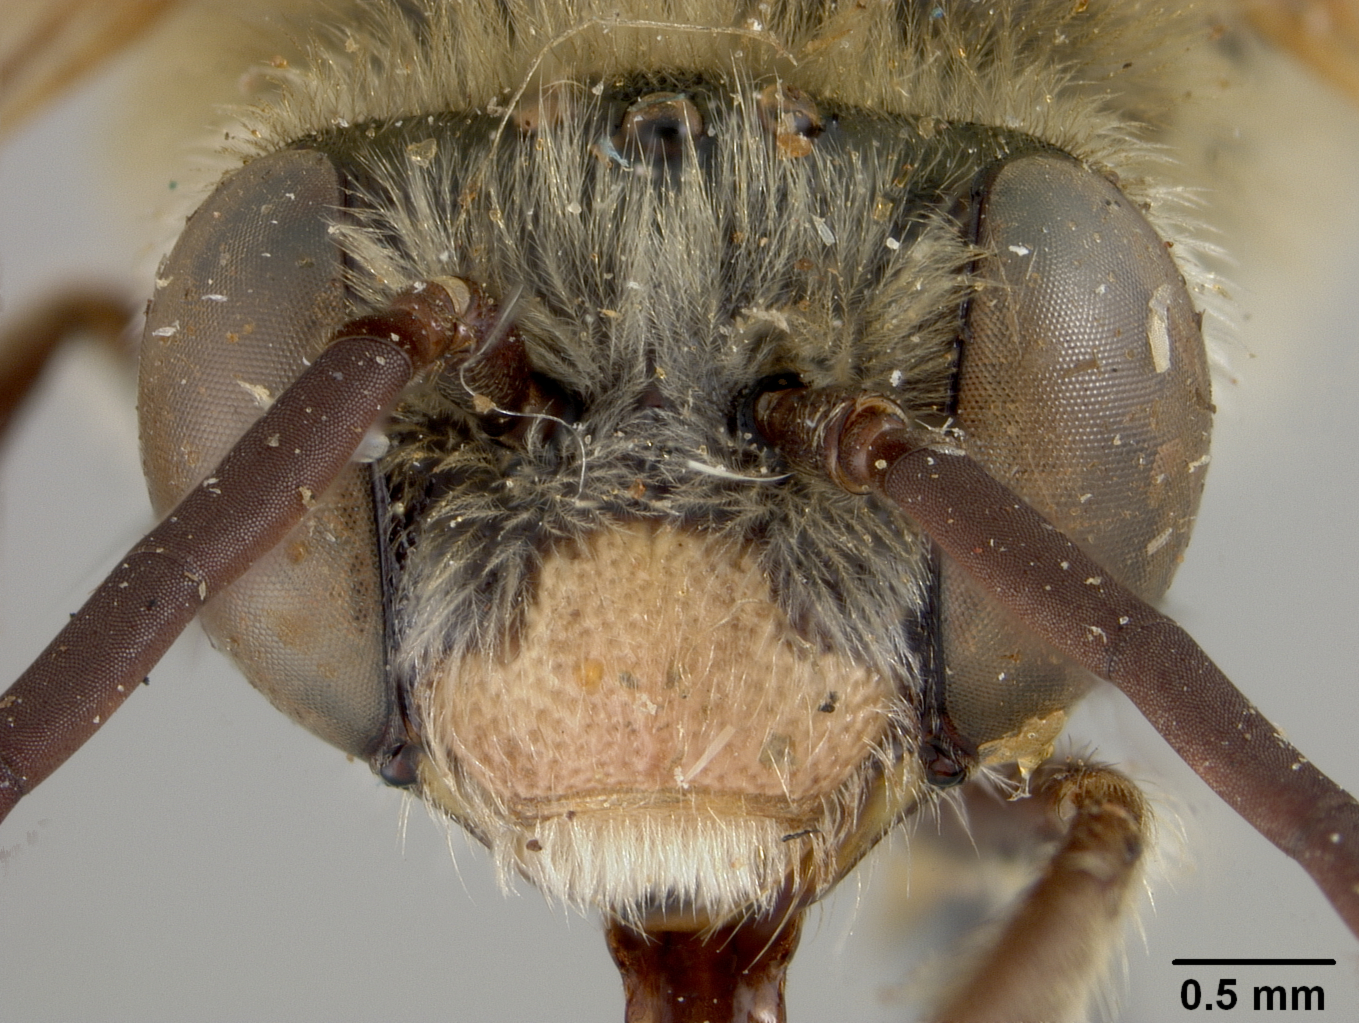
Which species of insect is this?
Tetralonia mitsukurii
